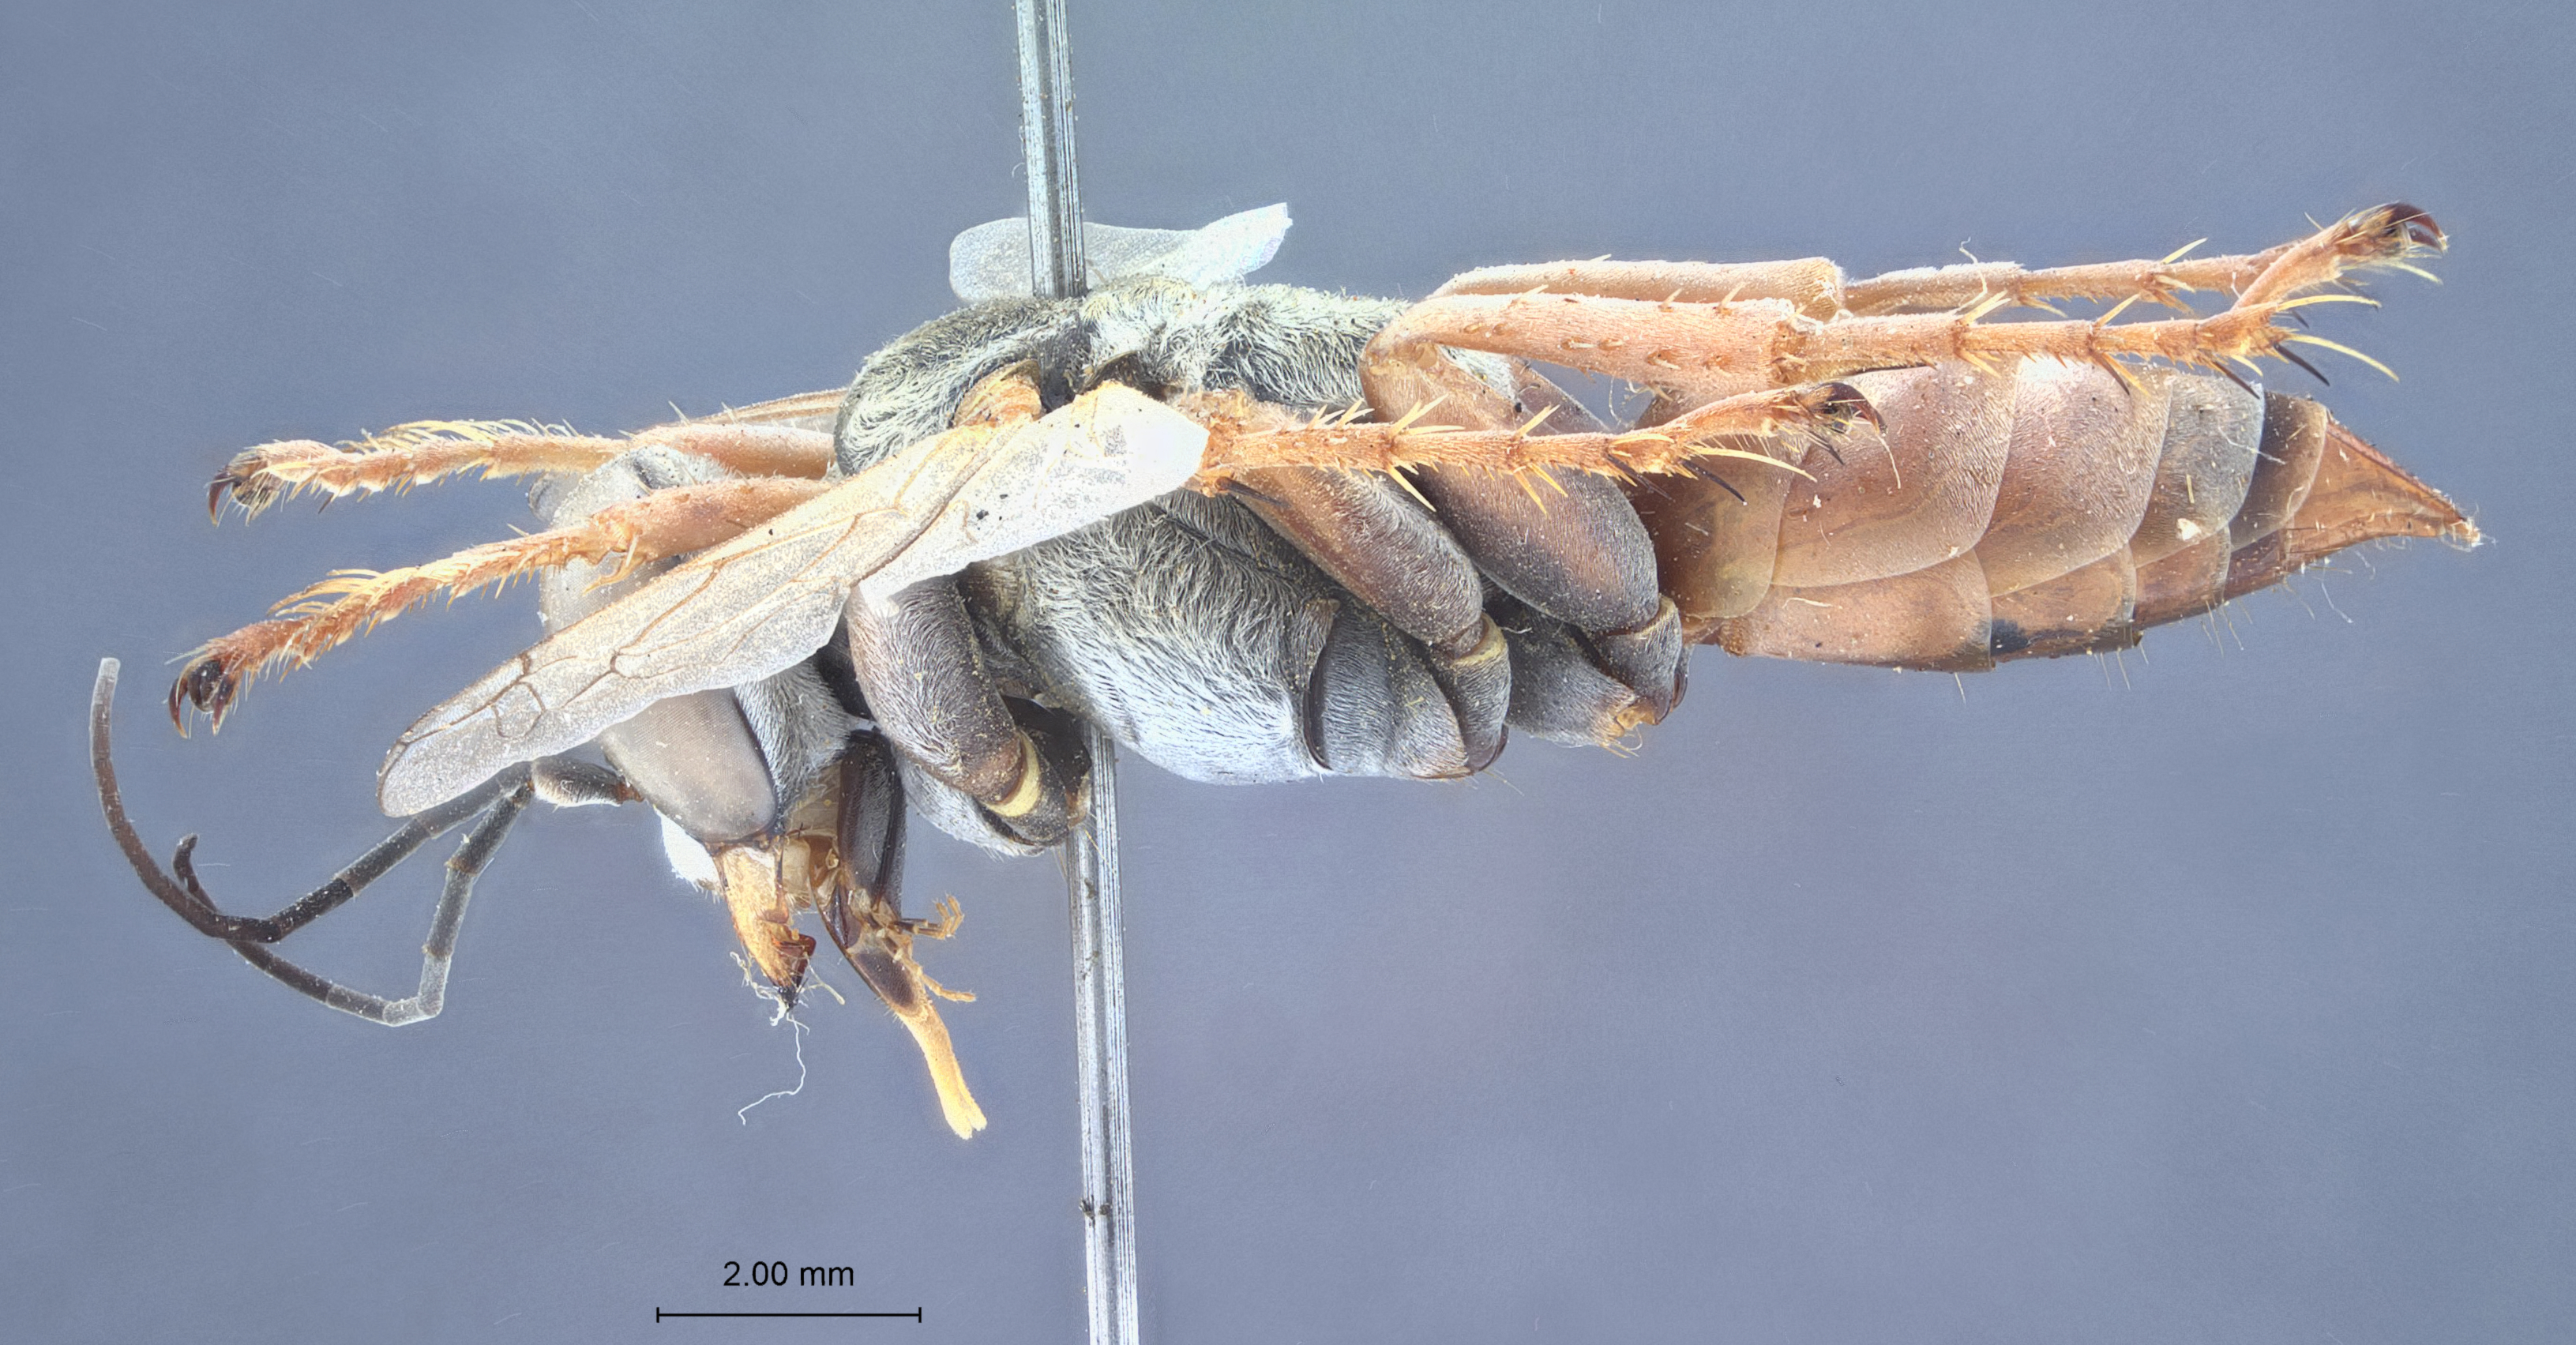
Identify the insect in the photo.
Tachysphex cheops
